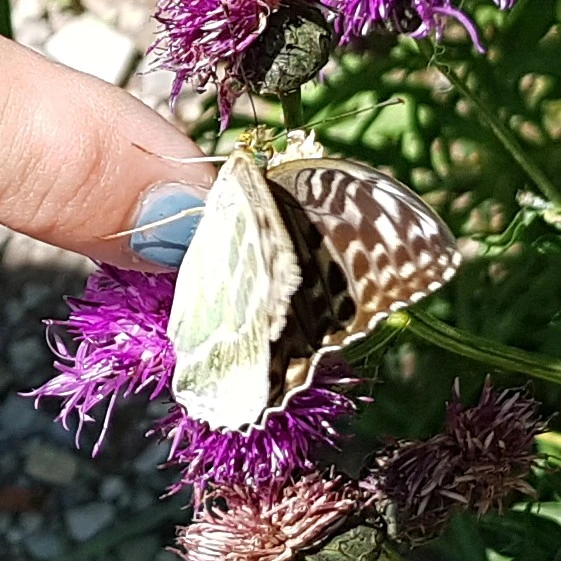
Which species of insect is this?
Argynnis paphia
